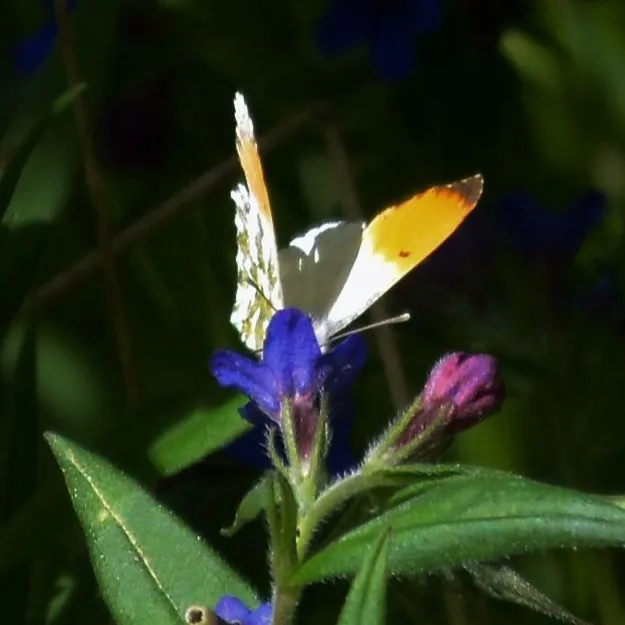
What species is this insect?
Anthocharis cardamines
